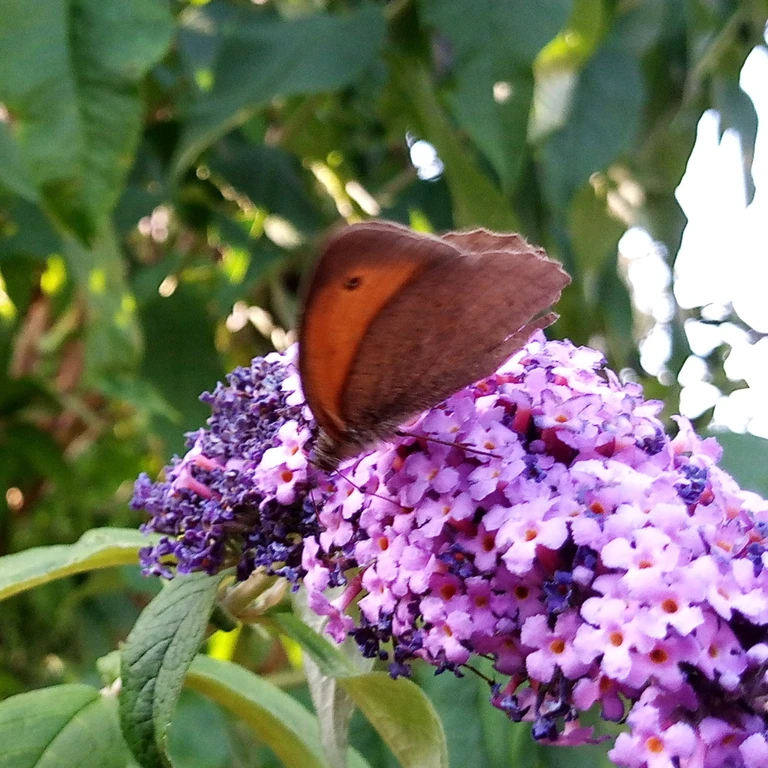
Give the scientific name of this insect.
Maniola jurtina
